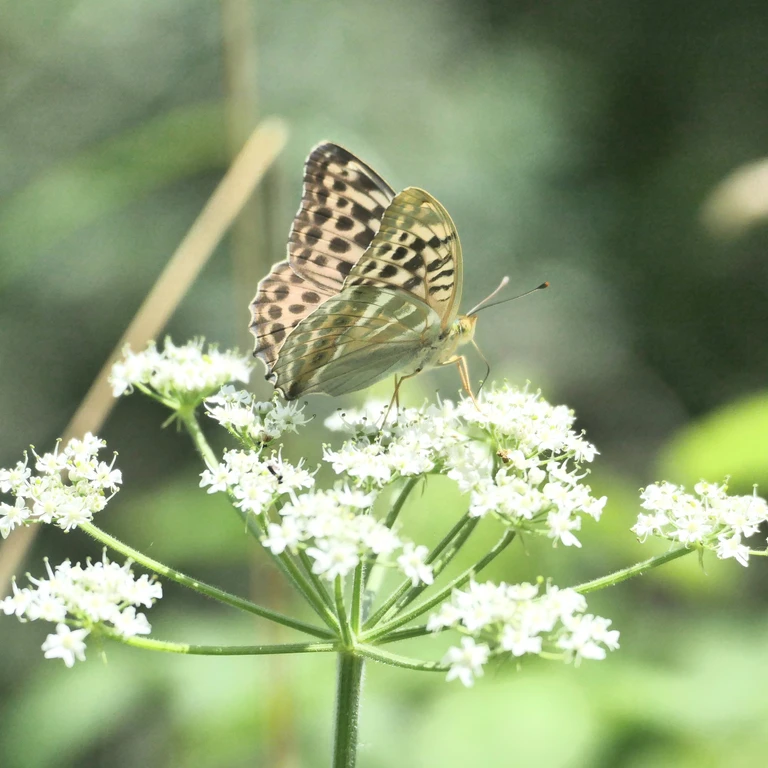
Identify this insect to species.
Argynnis paphia
